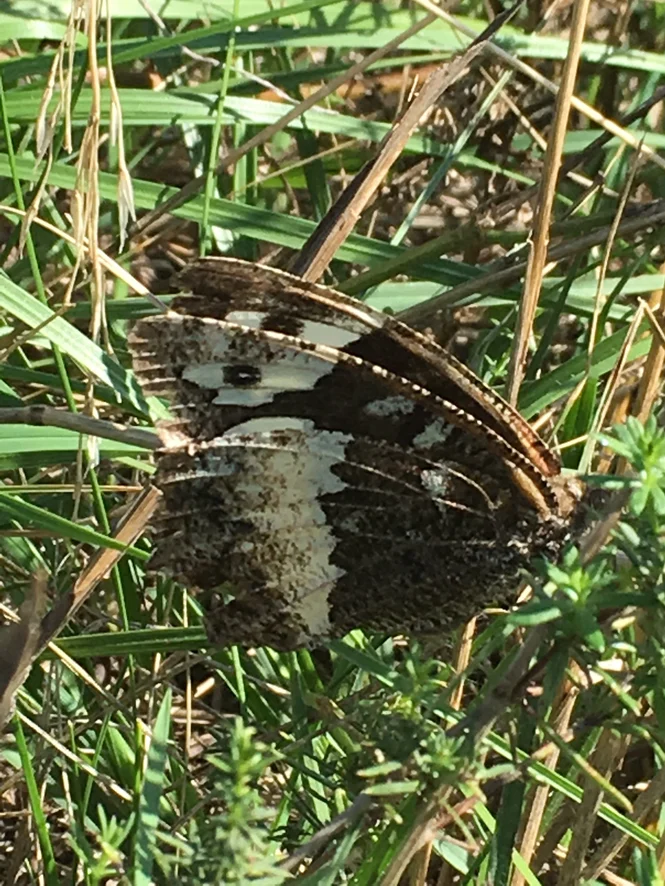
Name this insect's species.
Brintesia circe
